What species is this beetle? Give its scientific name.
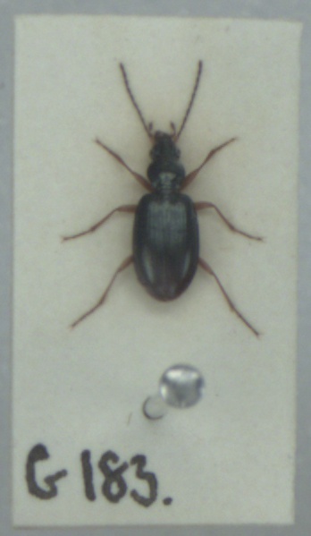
Bembidion monticola
